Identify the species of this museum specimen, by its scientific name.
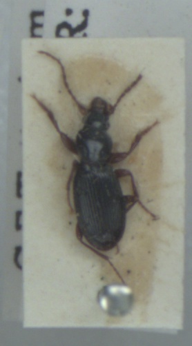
Stomis pumicatus
